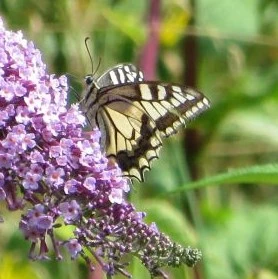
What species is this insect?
Papilio machaon
